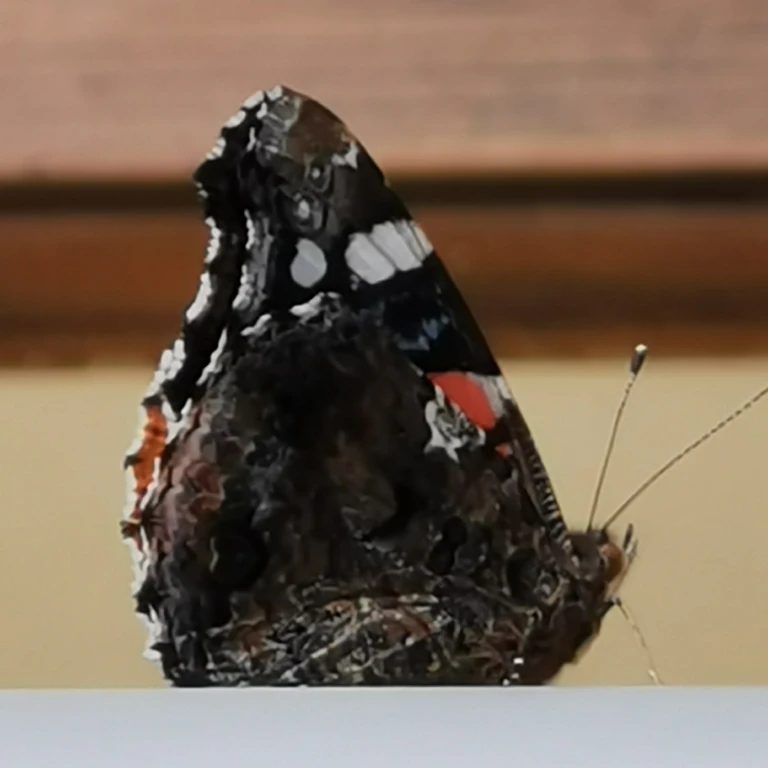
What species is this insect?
Vanessa atalanta
